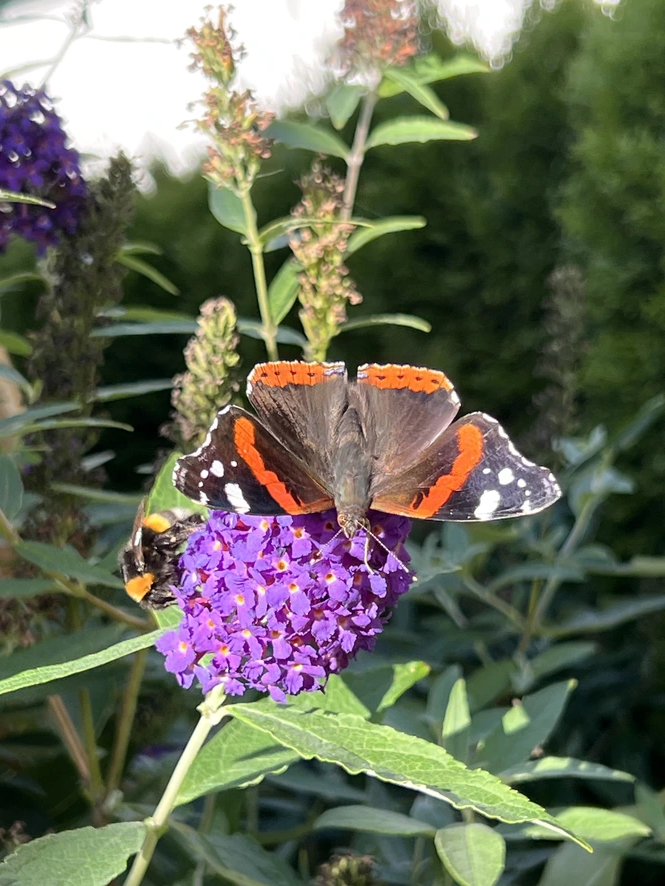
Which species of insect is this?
Vanessa atalanta
